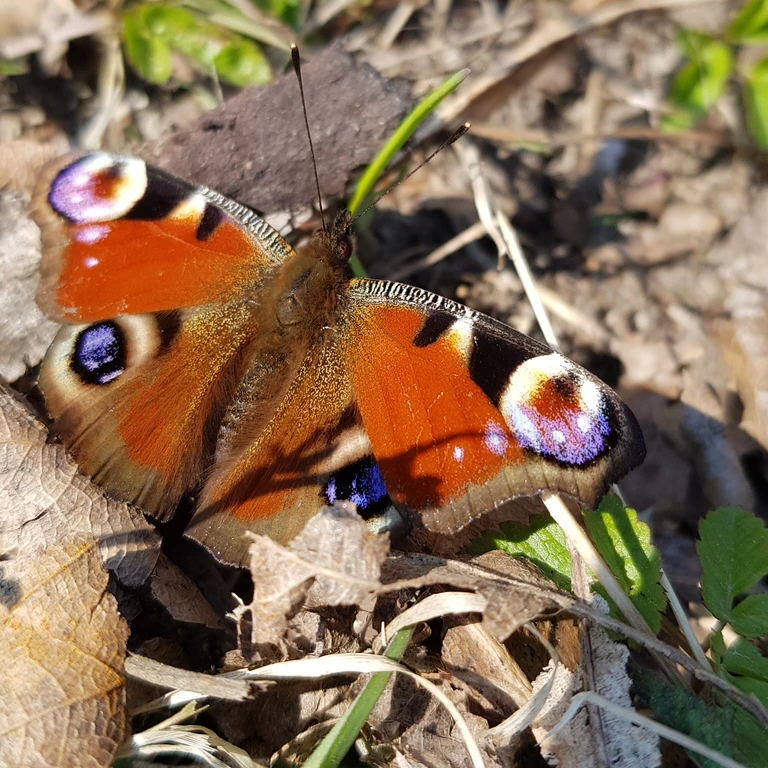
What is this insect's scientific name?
Aglais io
